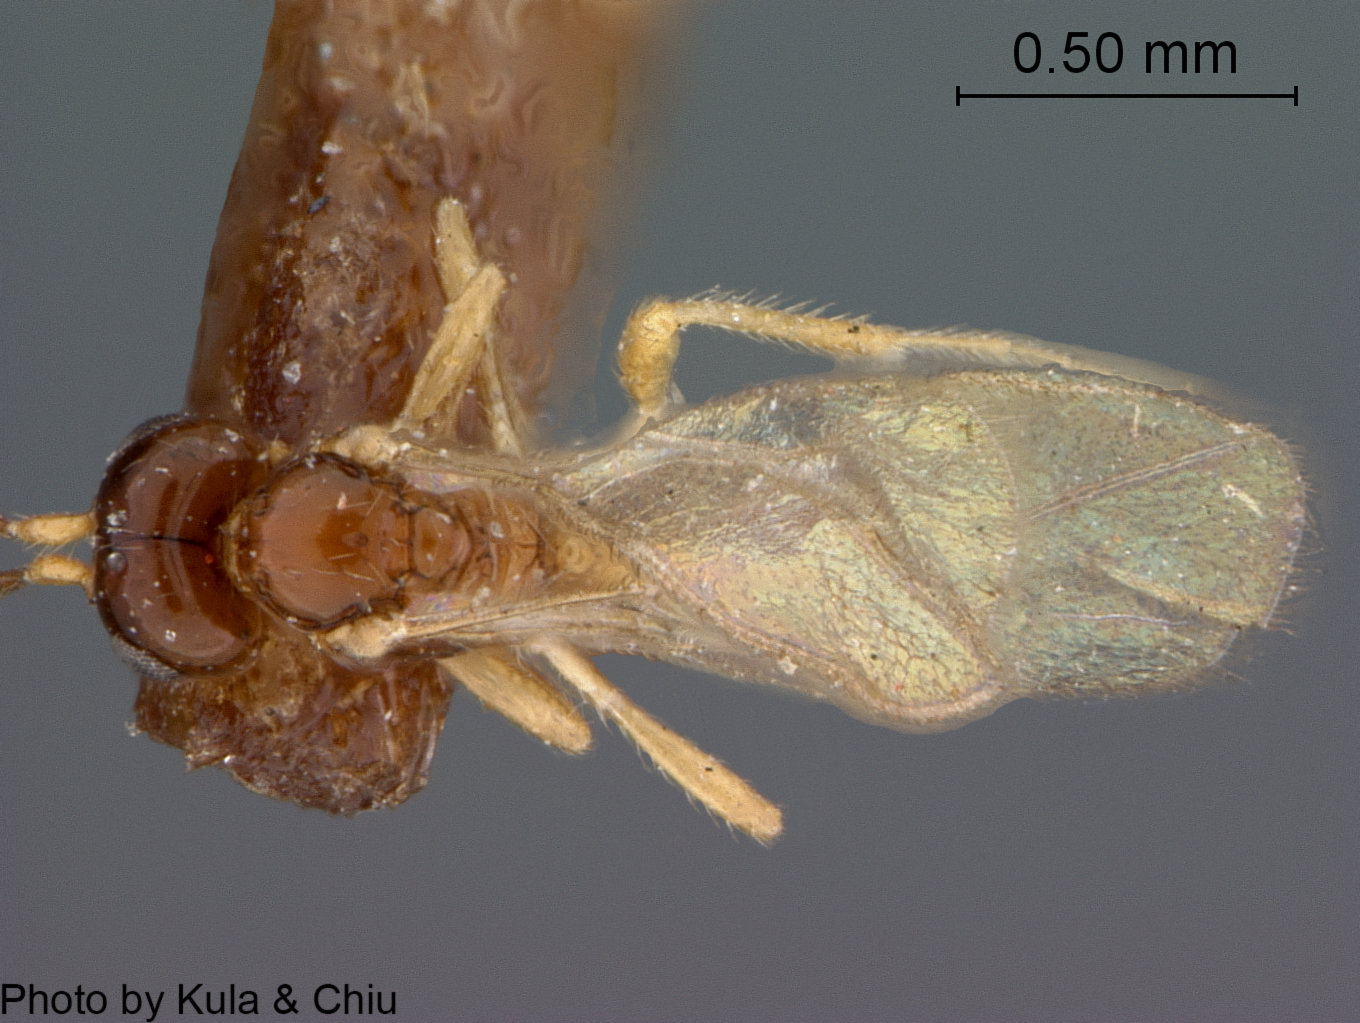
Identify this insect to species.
Aspilota claricornis
